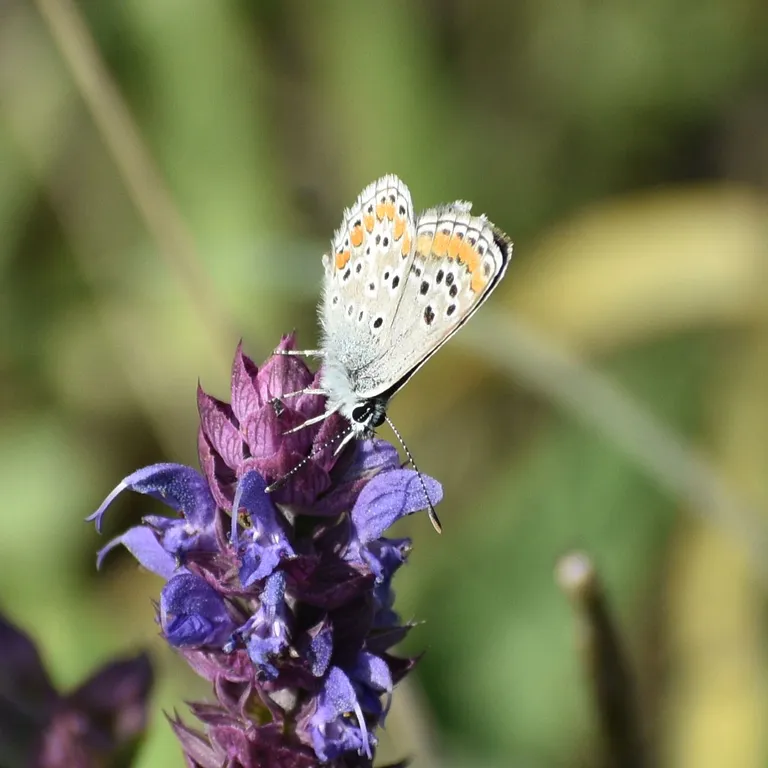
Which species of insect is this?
Aricia agestis/artaxerxes
